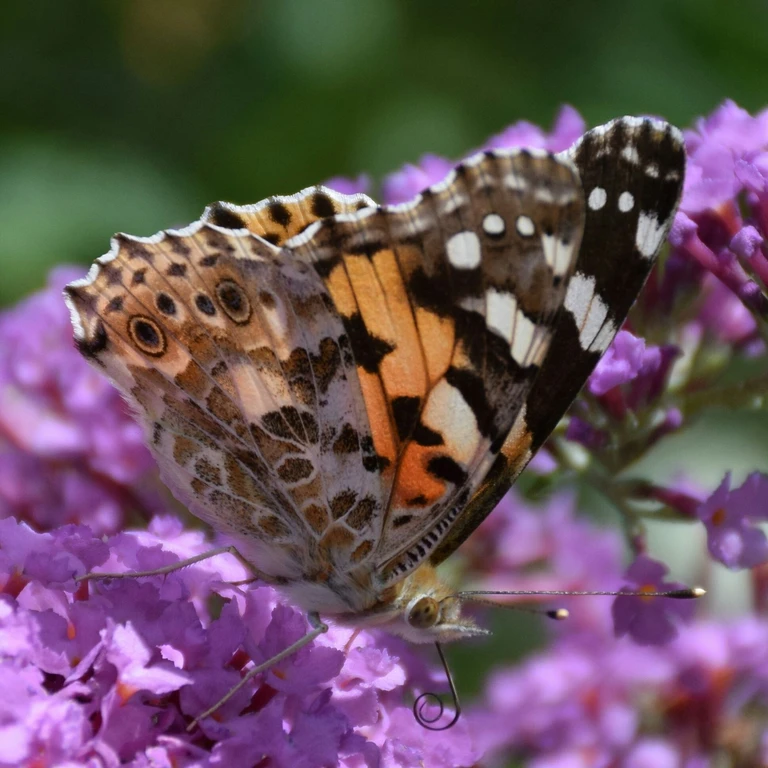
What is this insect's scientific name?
Vanessa cardui
